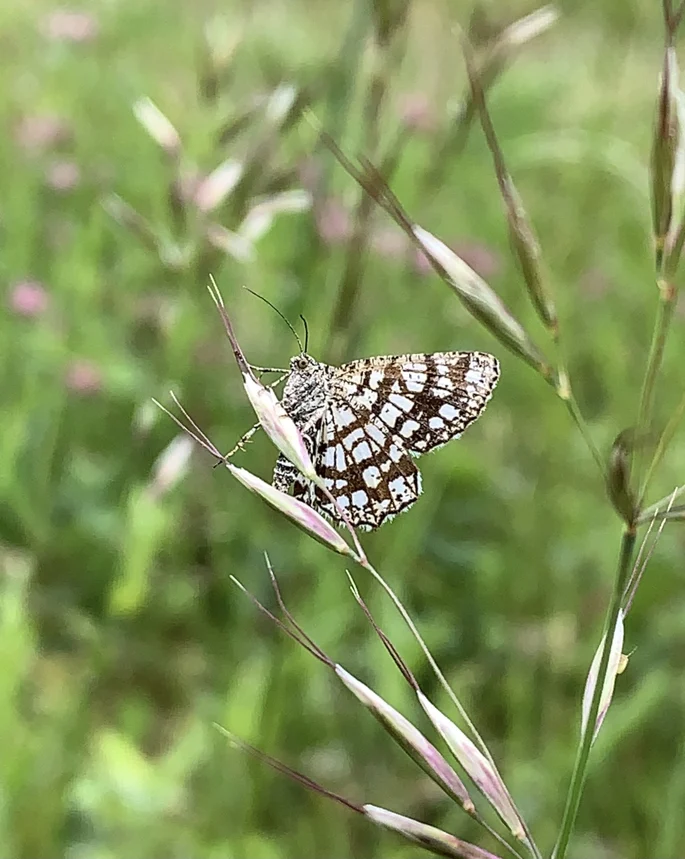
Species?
Chiasmia clathrata
